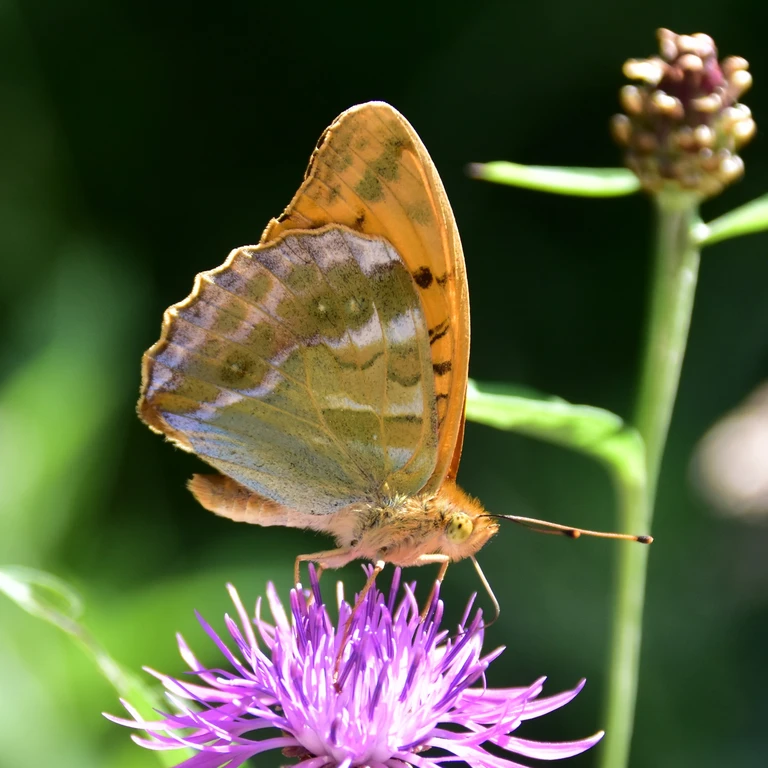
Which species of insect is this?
Argynnis paphia
